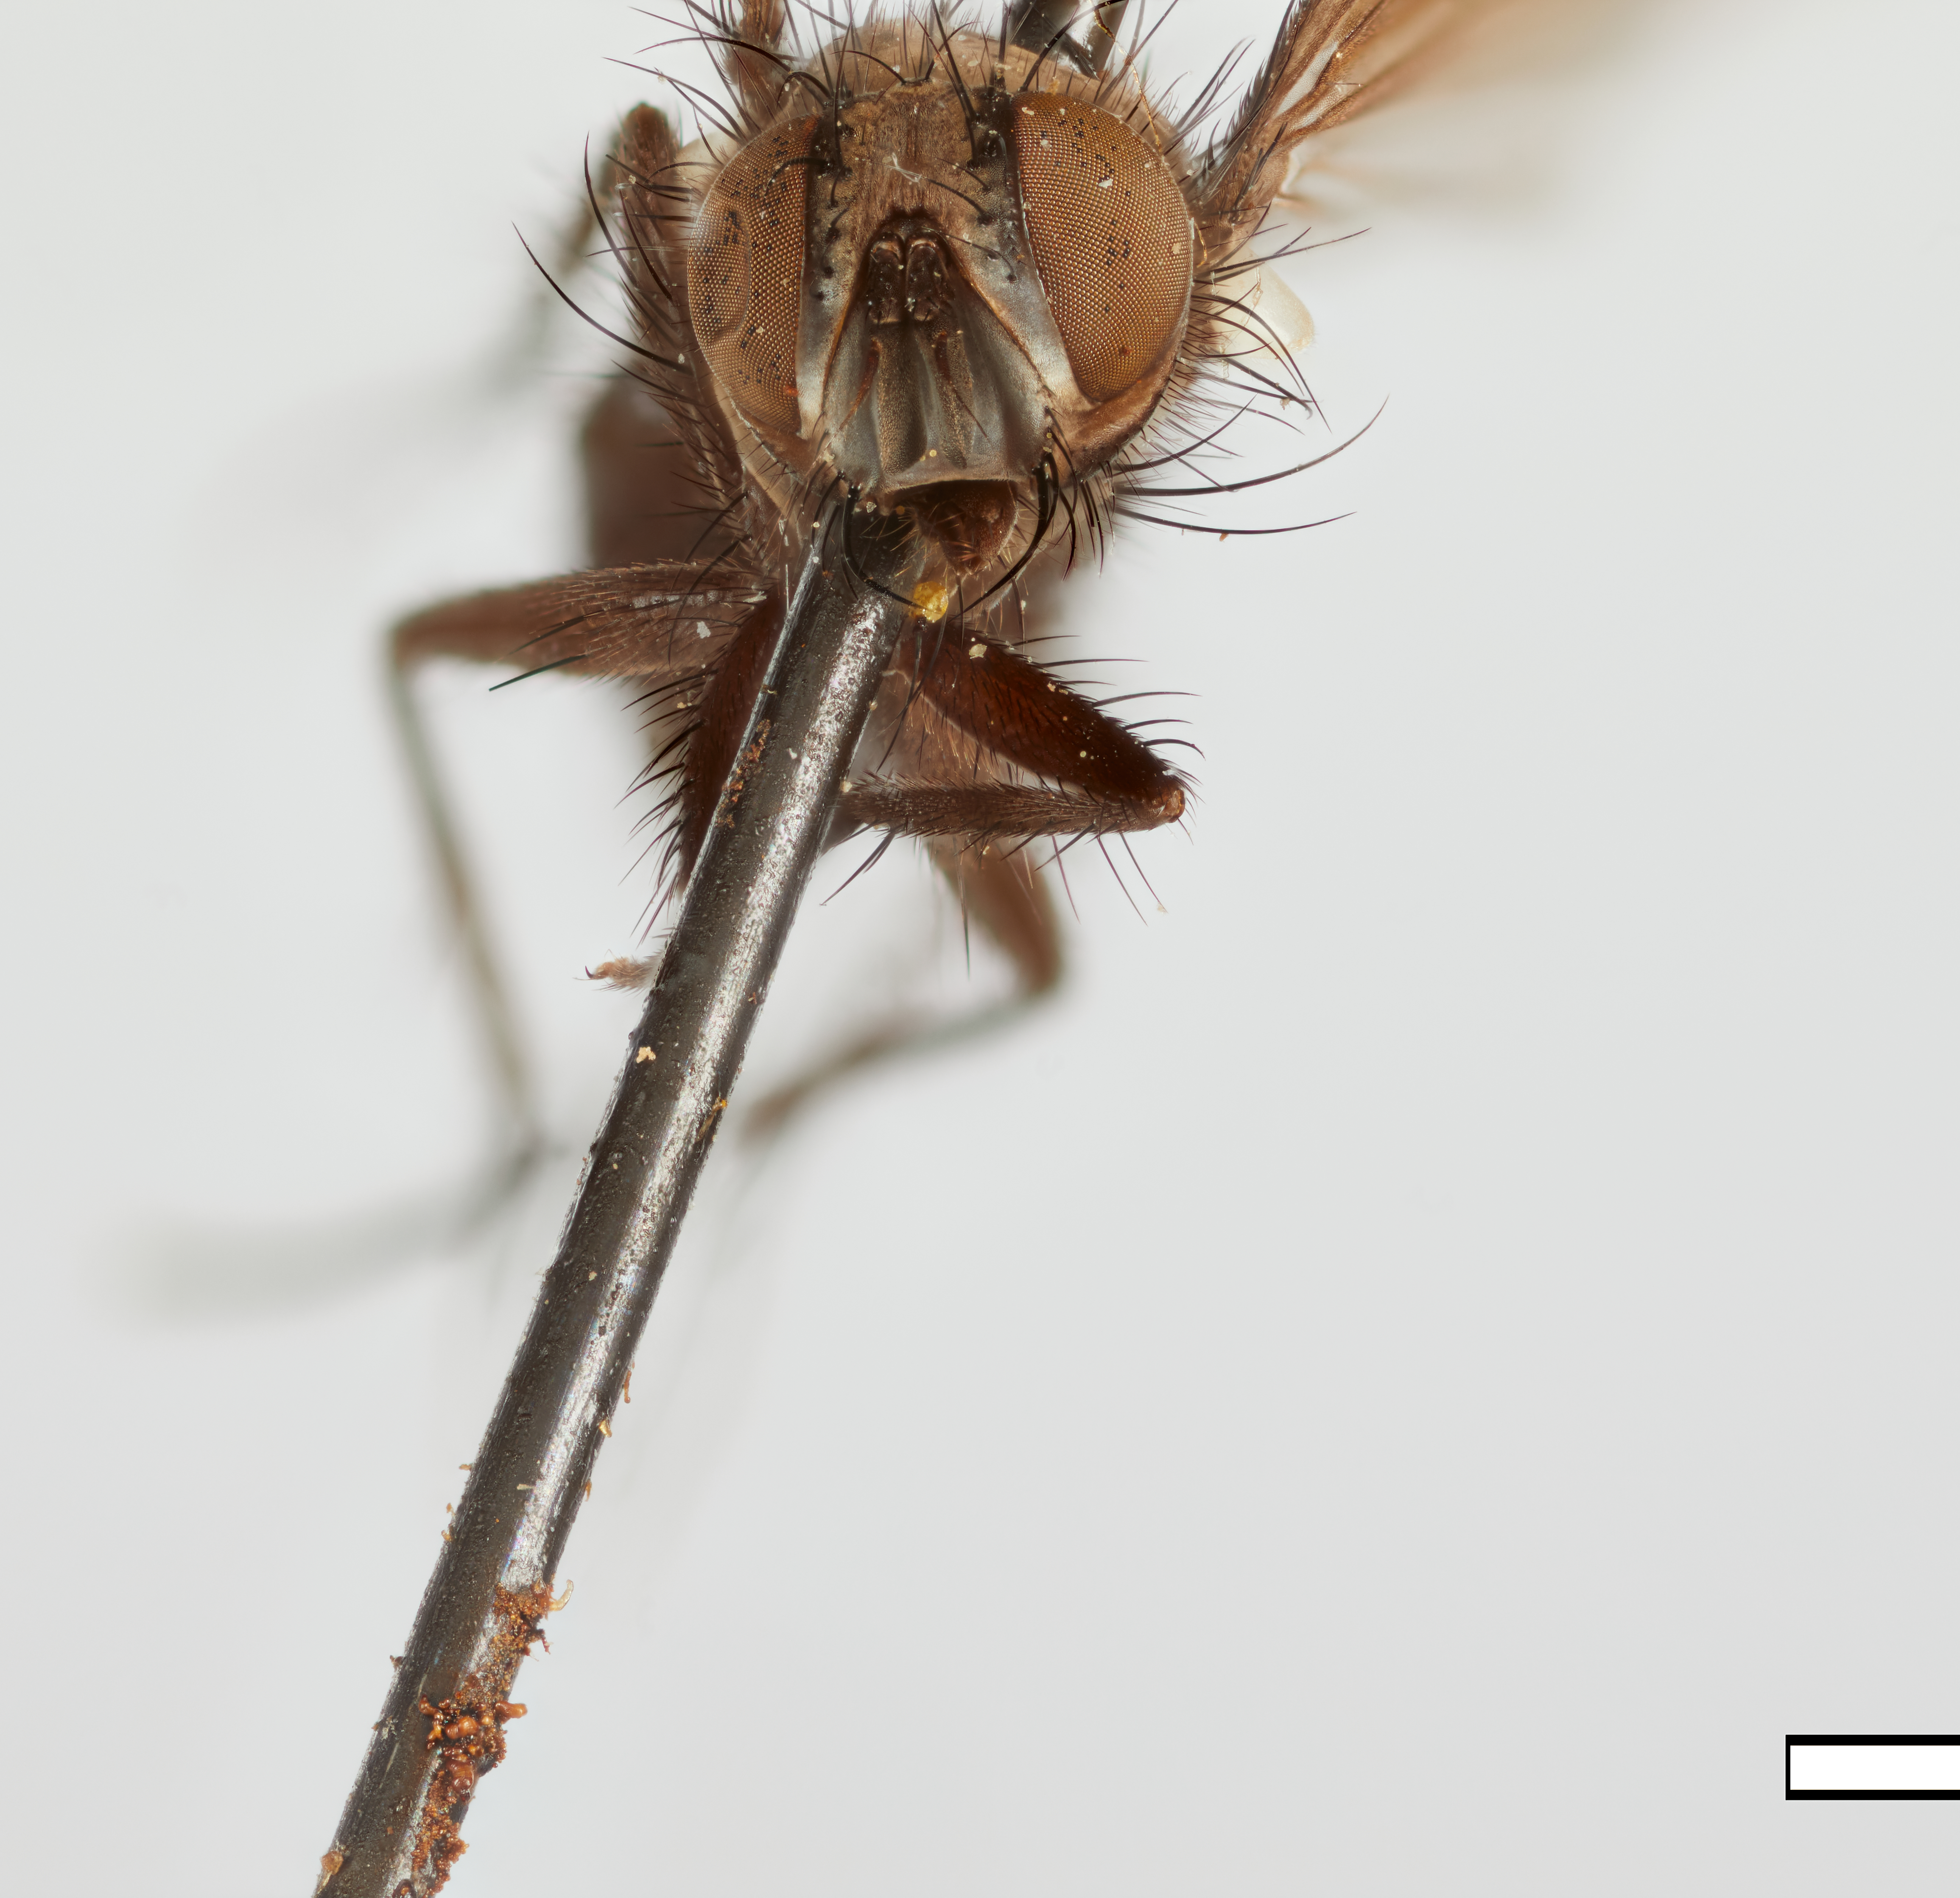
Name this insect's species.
Piximactia uruhuasi
